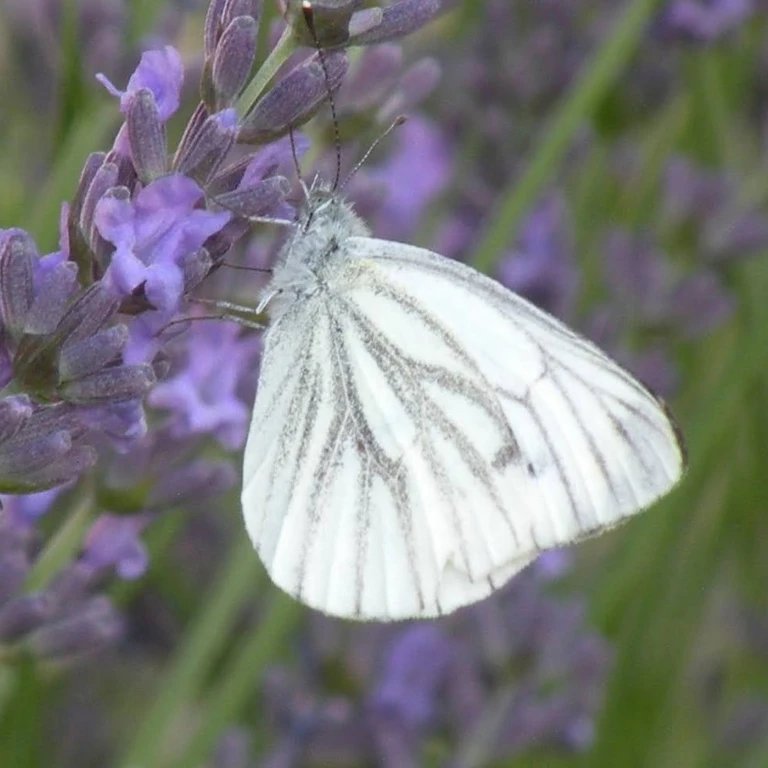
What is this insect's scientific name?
Pieris napi
